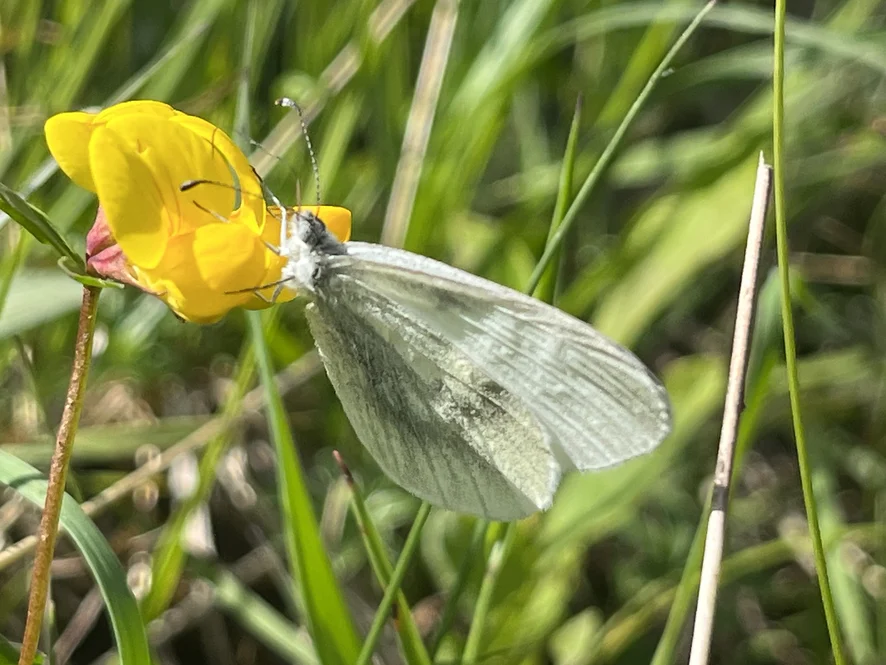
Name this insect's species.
Leptidea sinapis/juvernica
